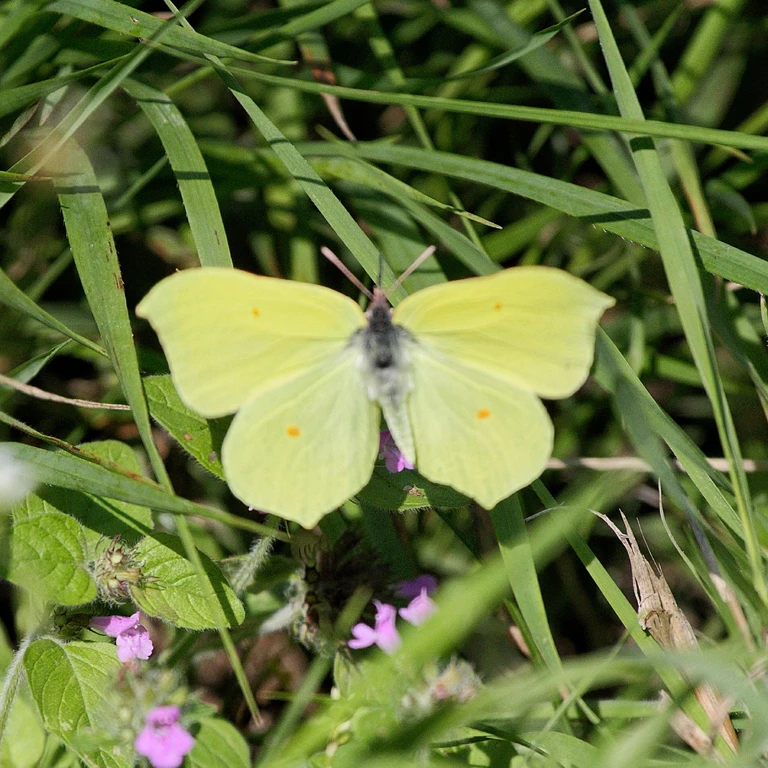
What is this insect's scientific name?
Gonepteryx rhamni
